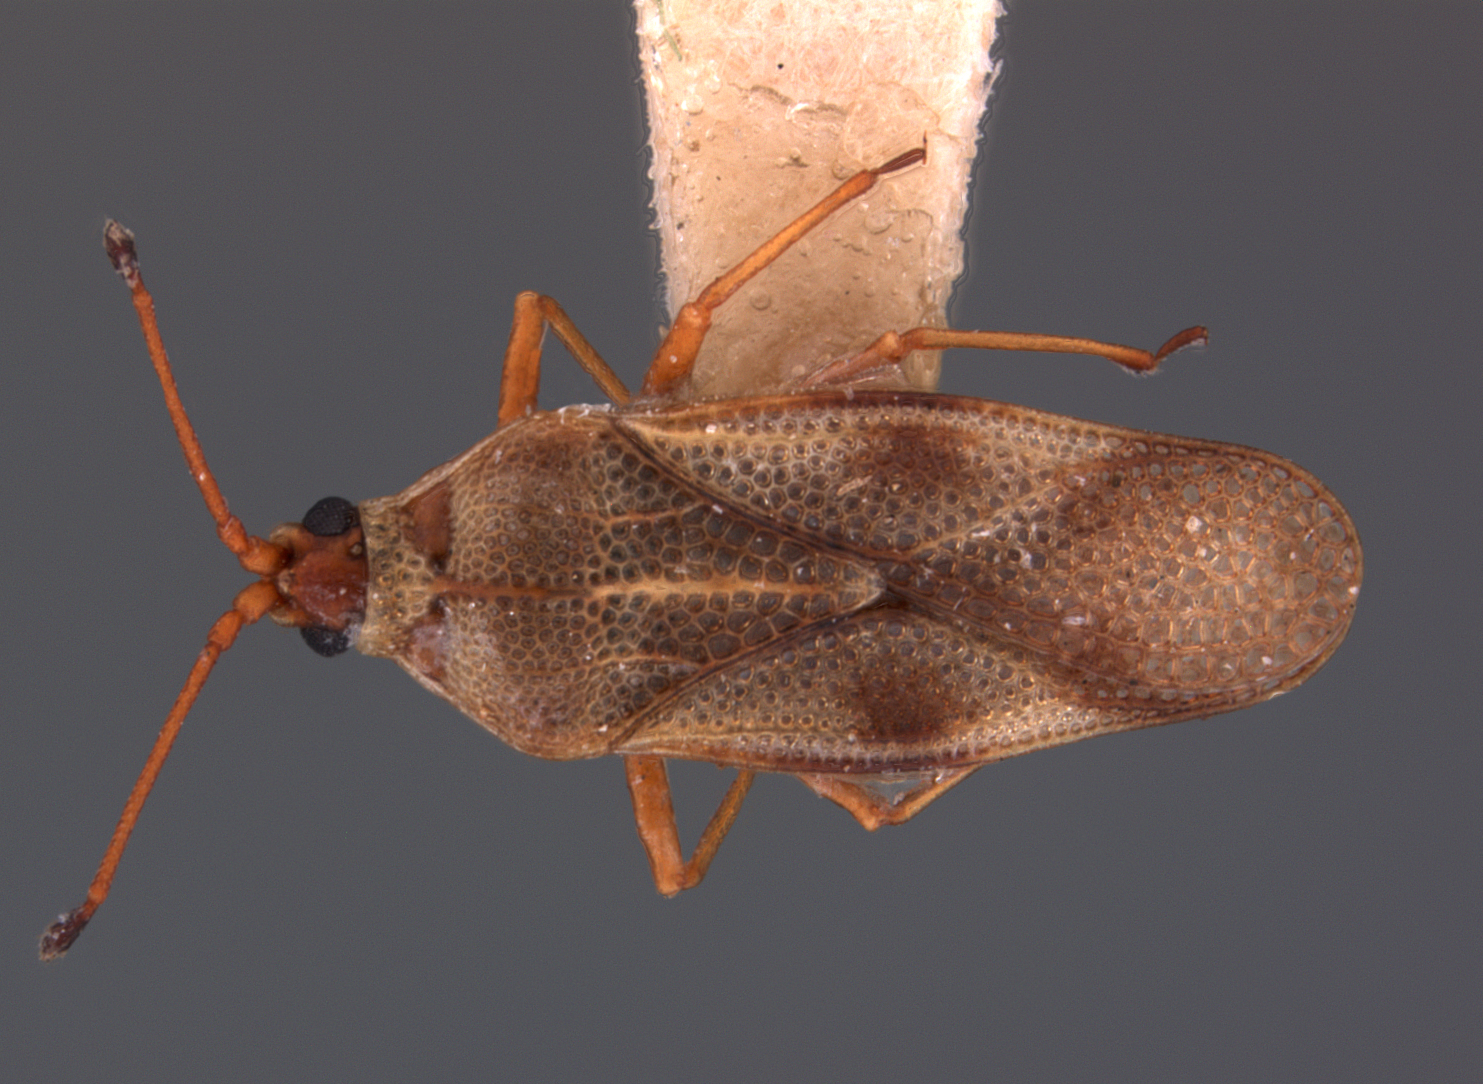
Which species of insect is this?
Malandiola semota
